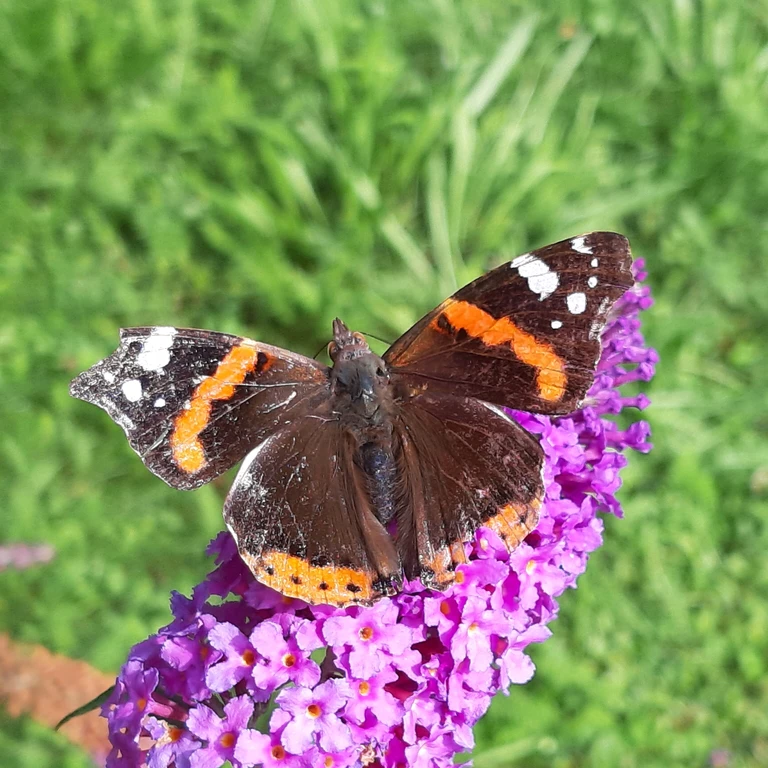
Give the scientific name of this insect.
Vanessa atalanta
